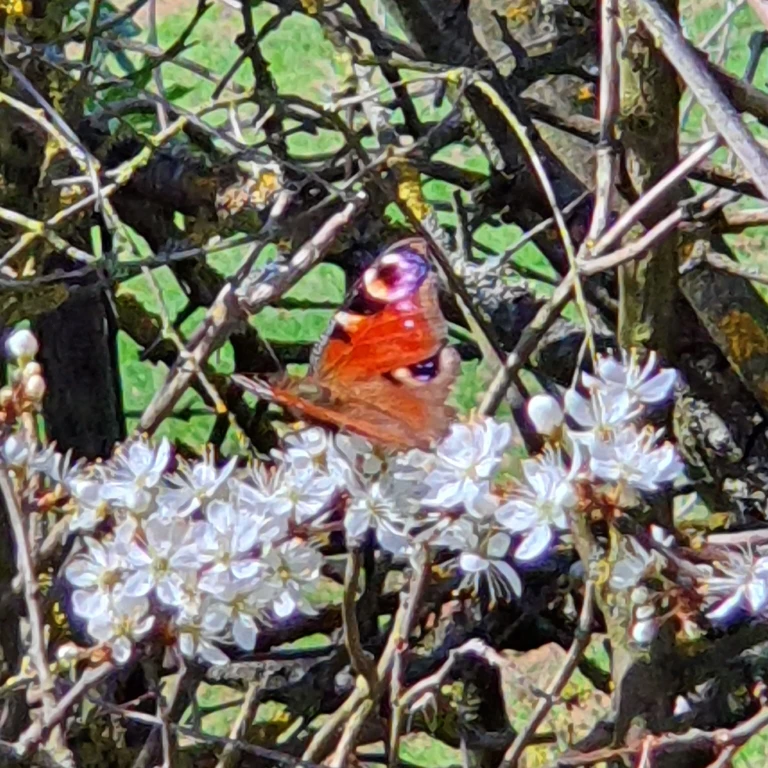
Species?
Aglais io
